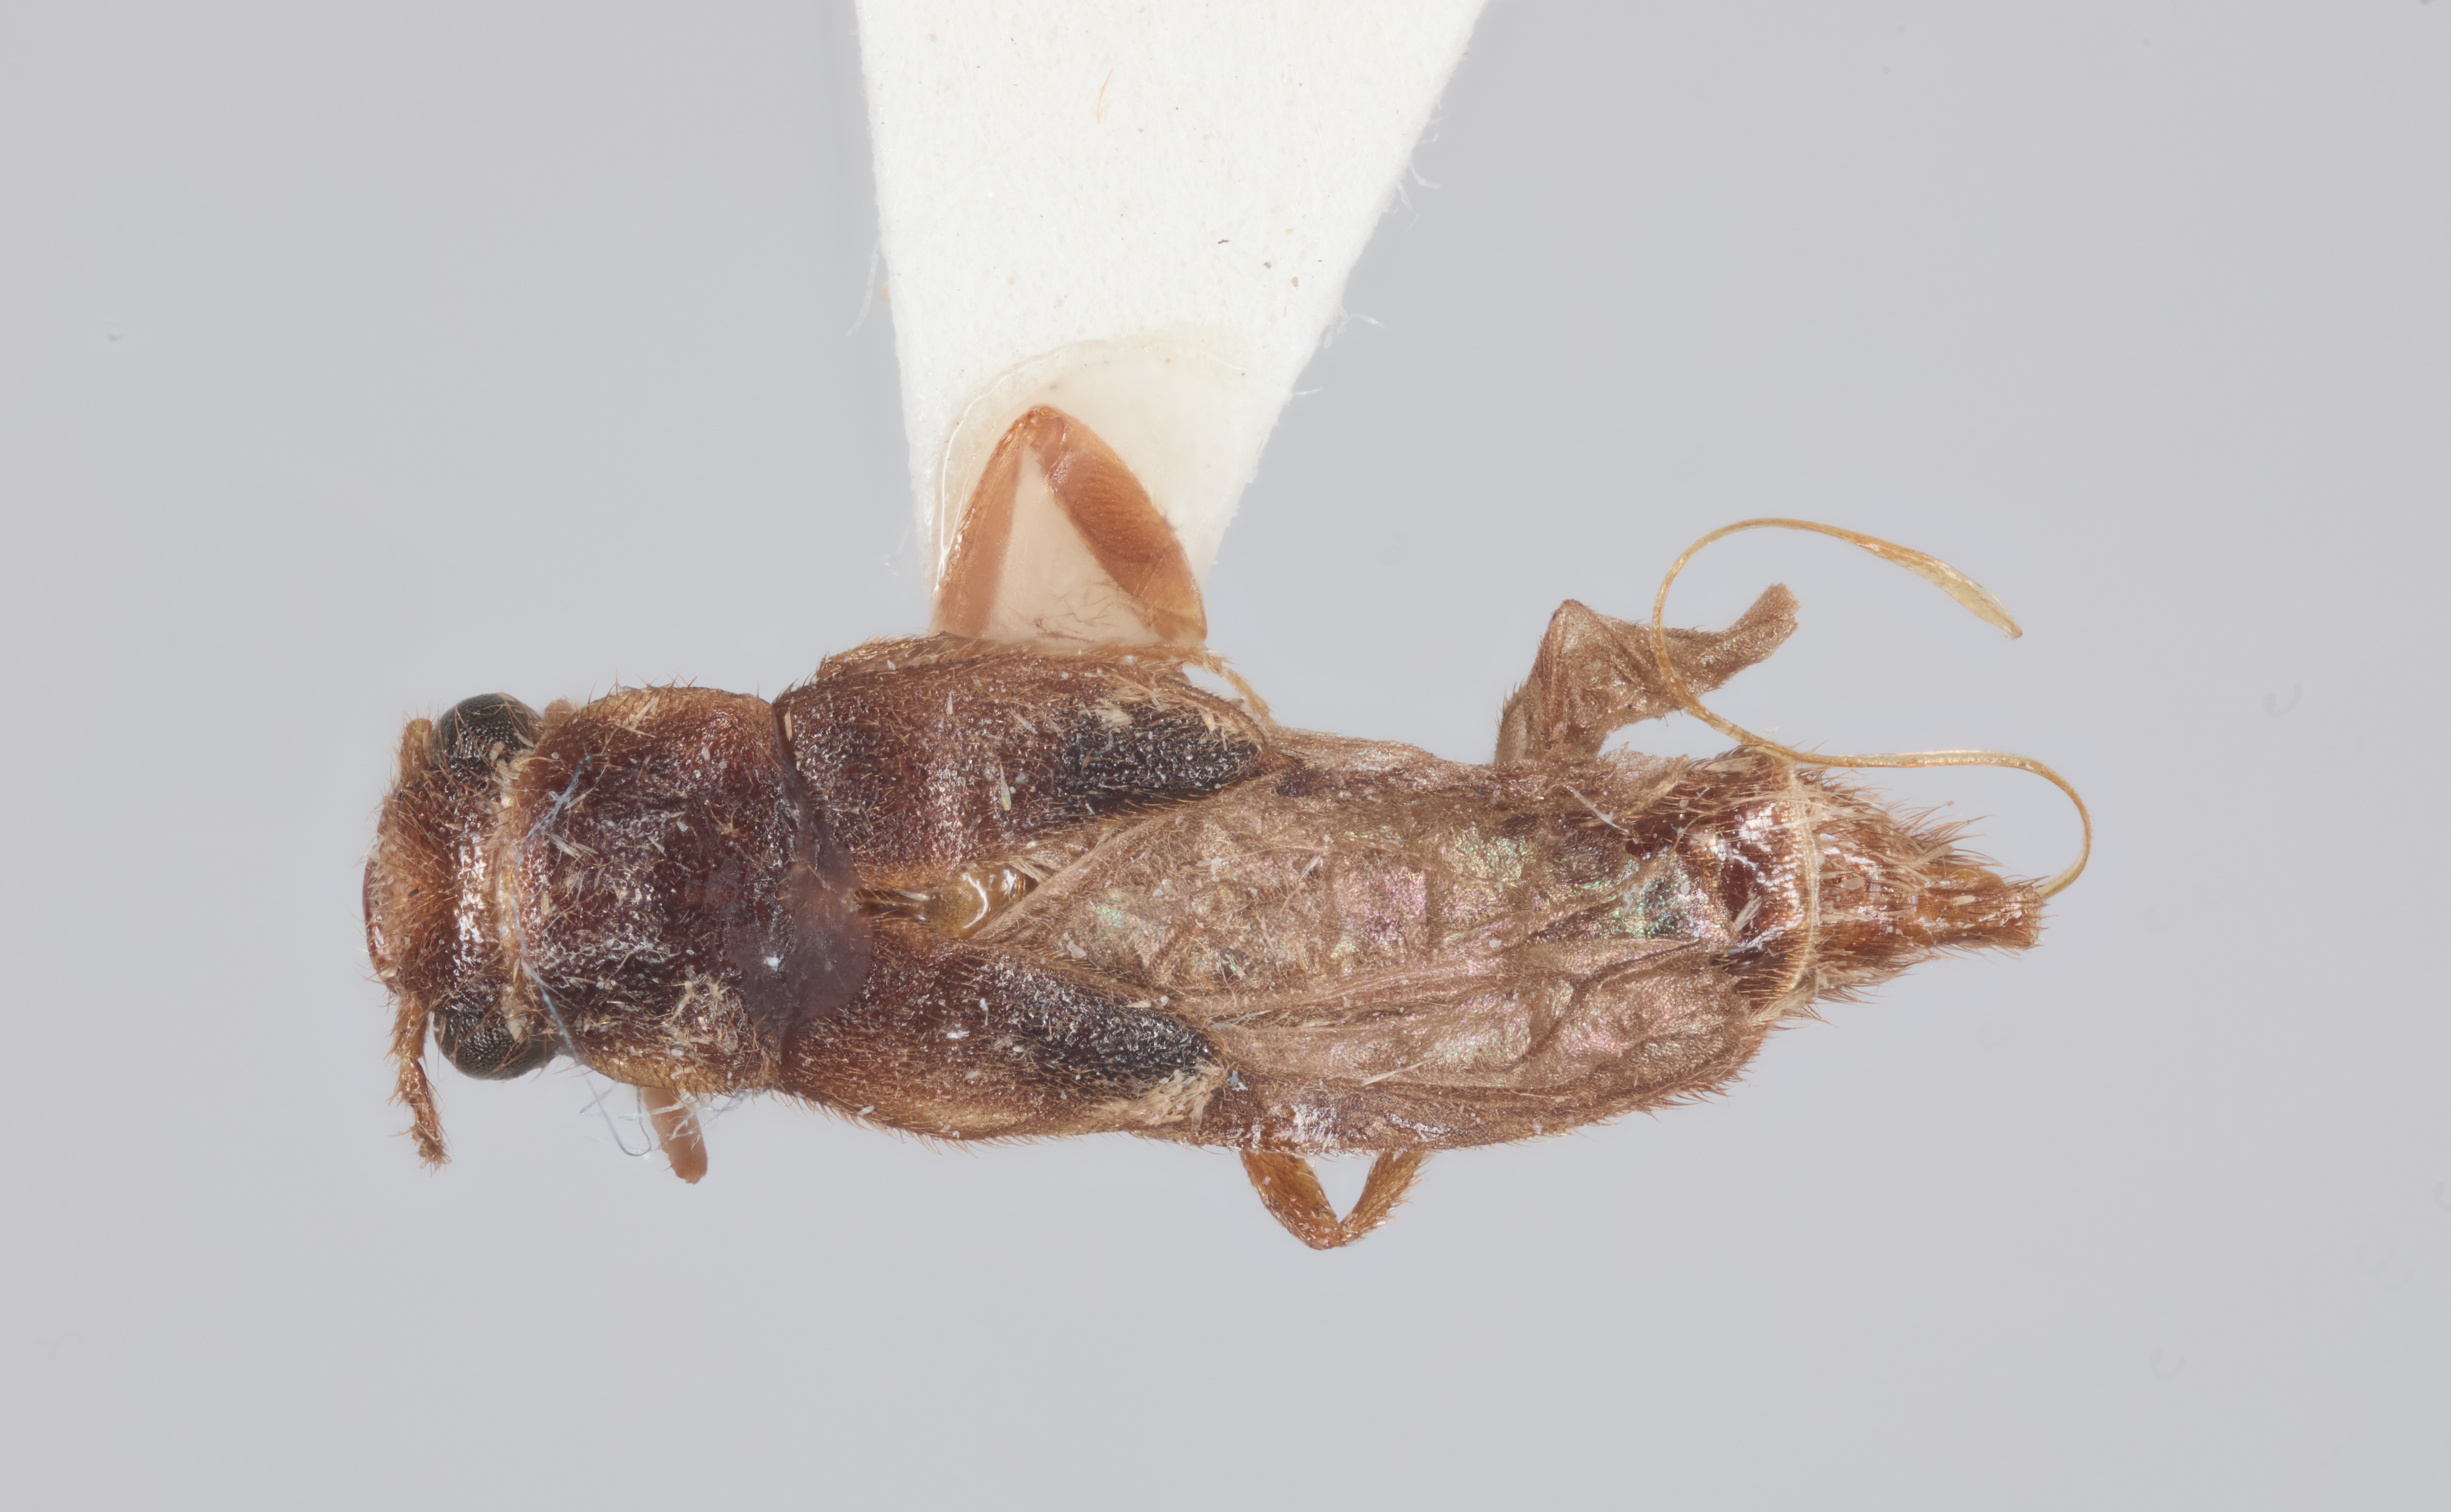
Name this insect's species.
Eurymastinocerus puertoricanus
